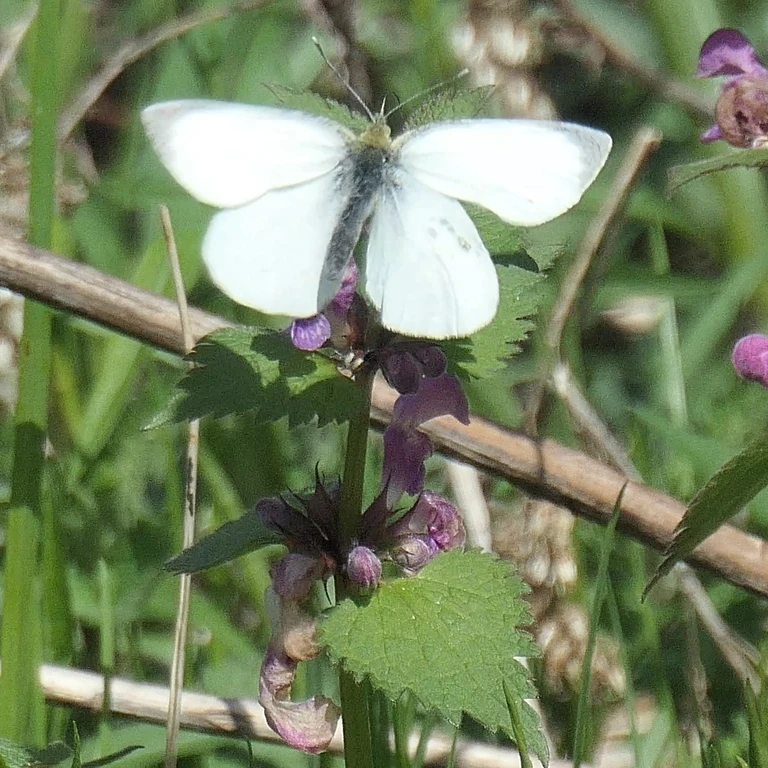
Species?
Pieris brassicae
